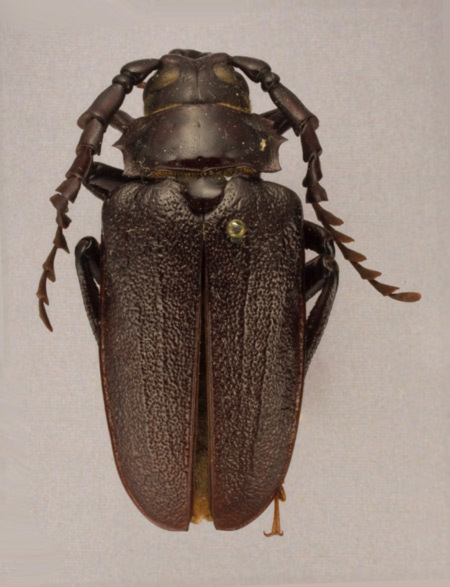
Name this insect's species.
Prionus frosti (also Prionus laticollis)
